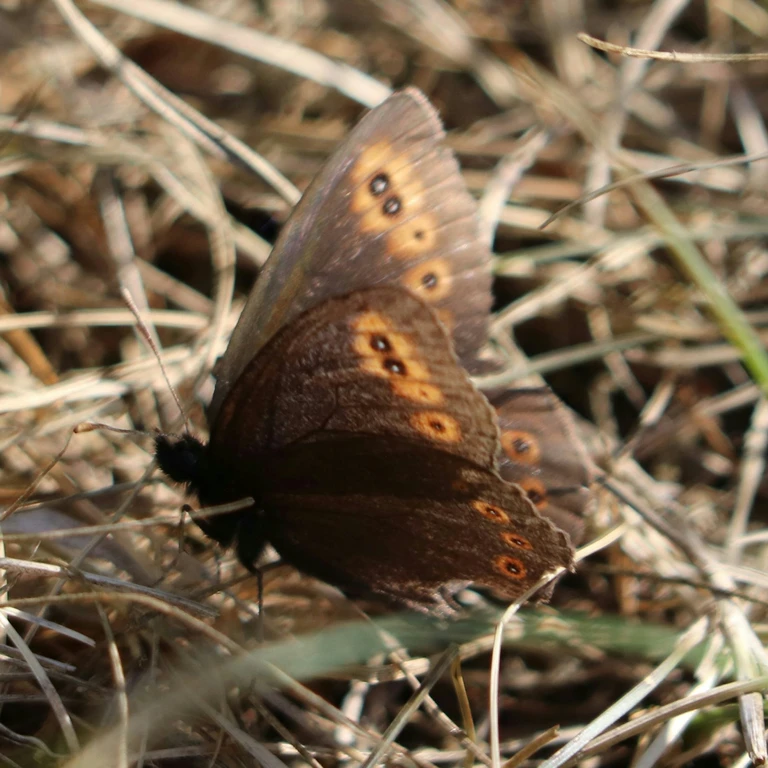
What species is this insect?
Erebia medusa
